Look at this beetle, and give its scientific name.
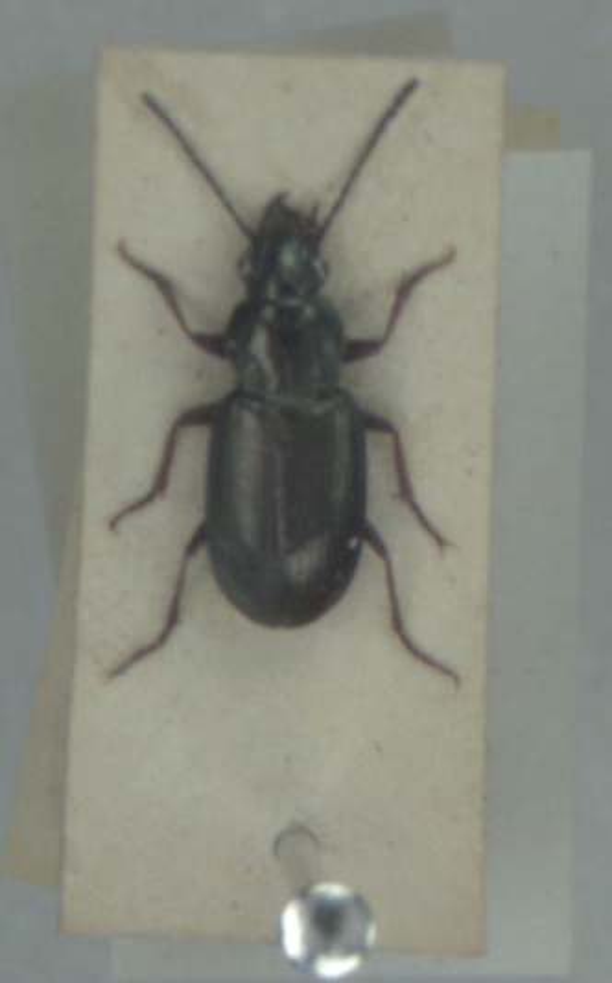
Pogonus chalceus
